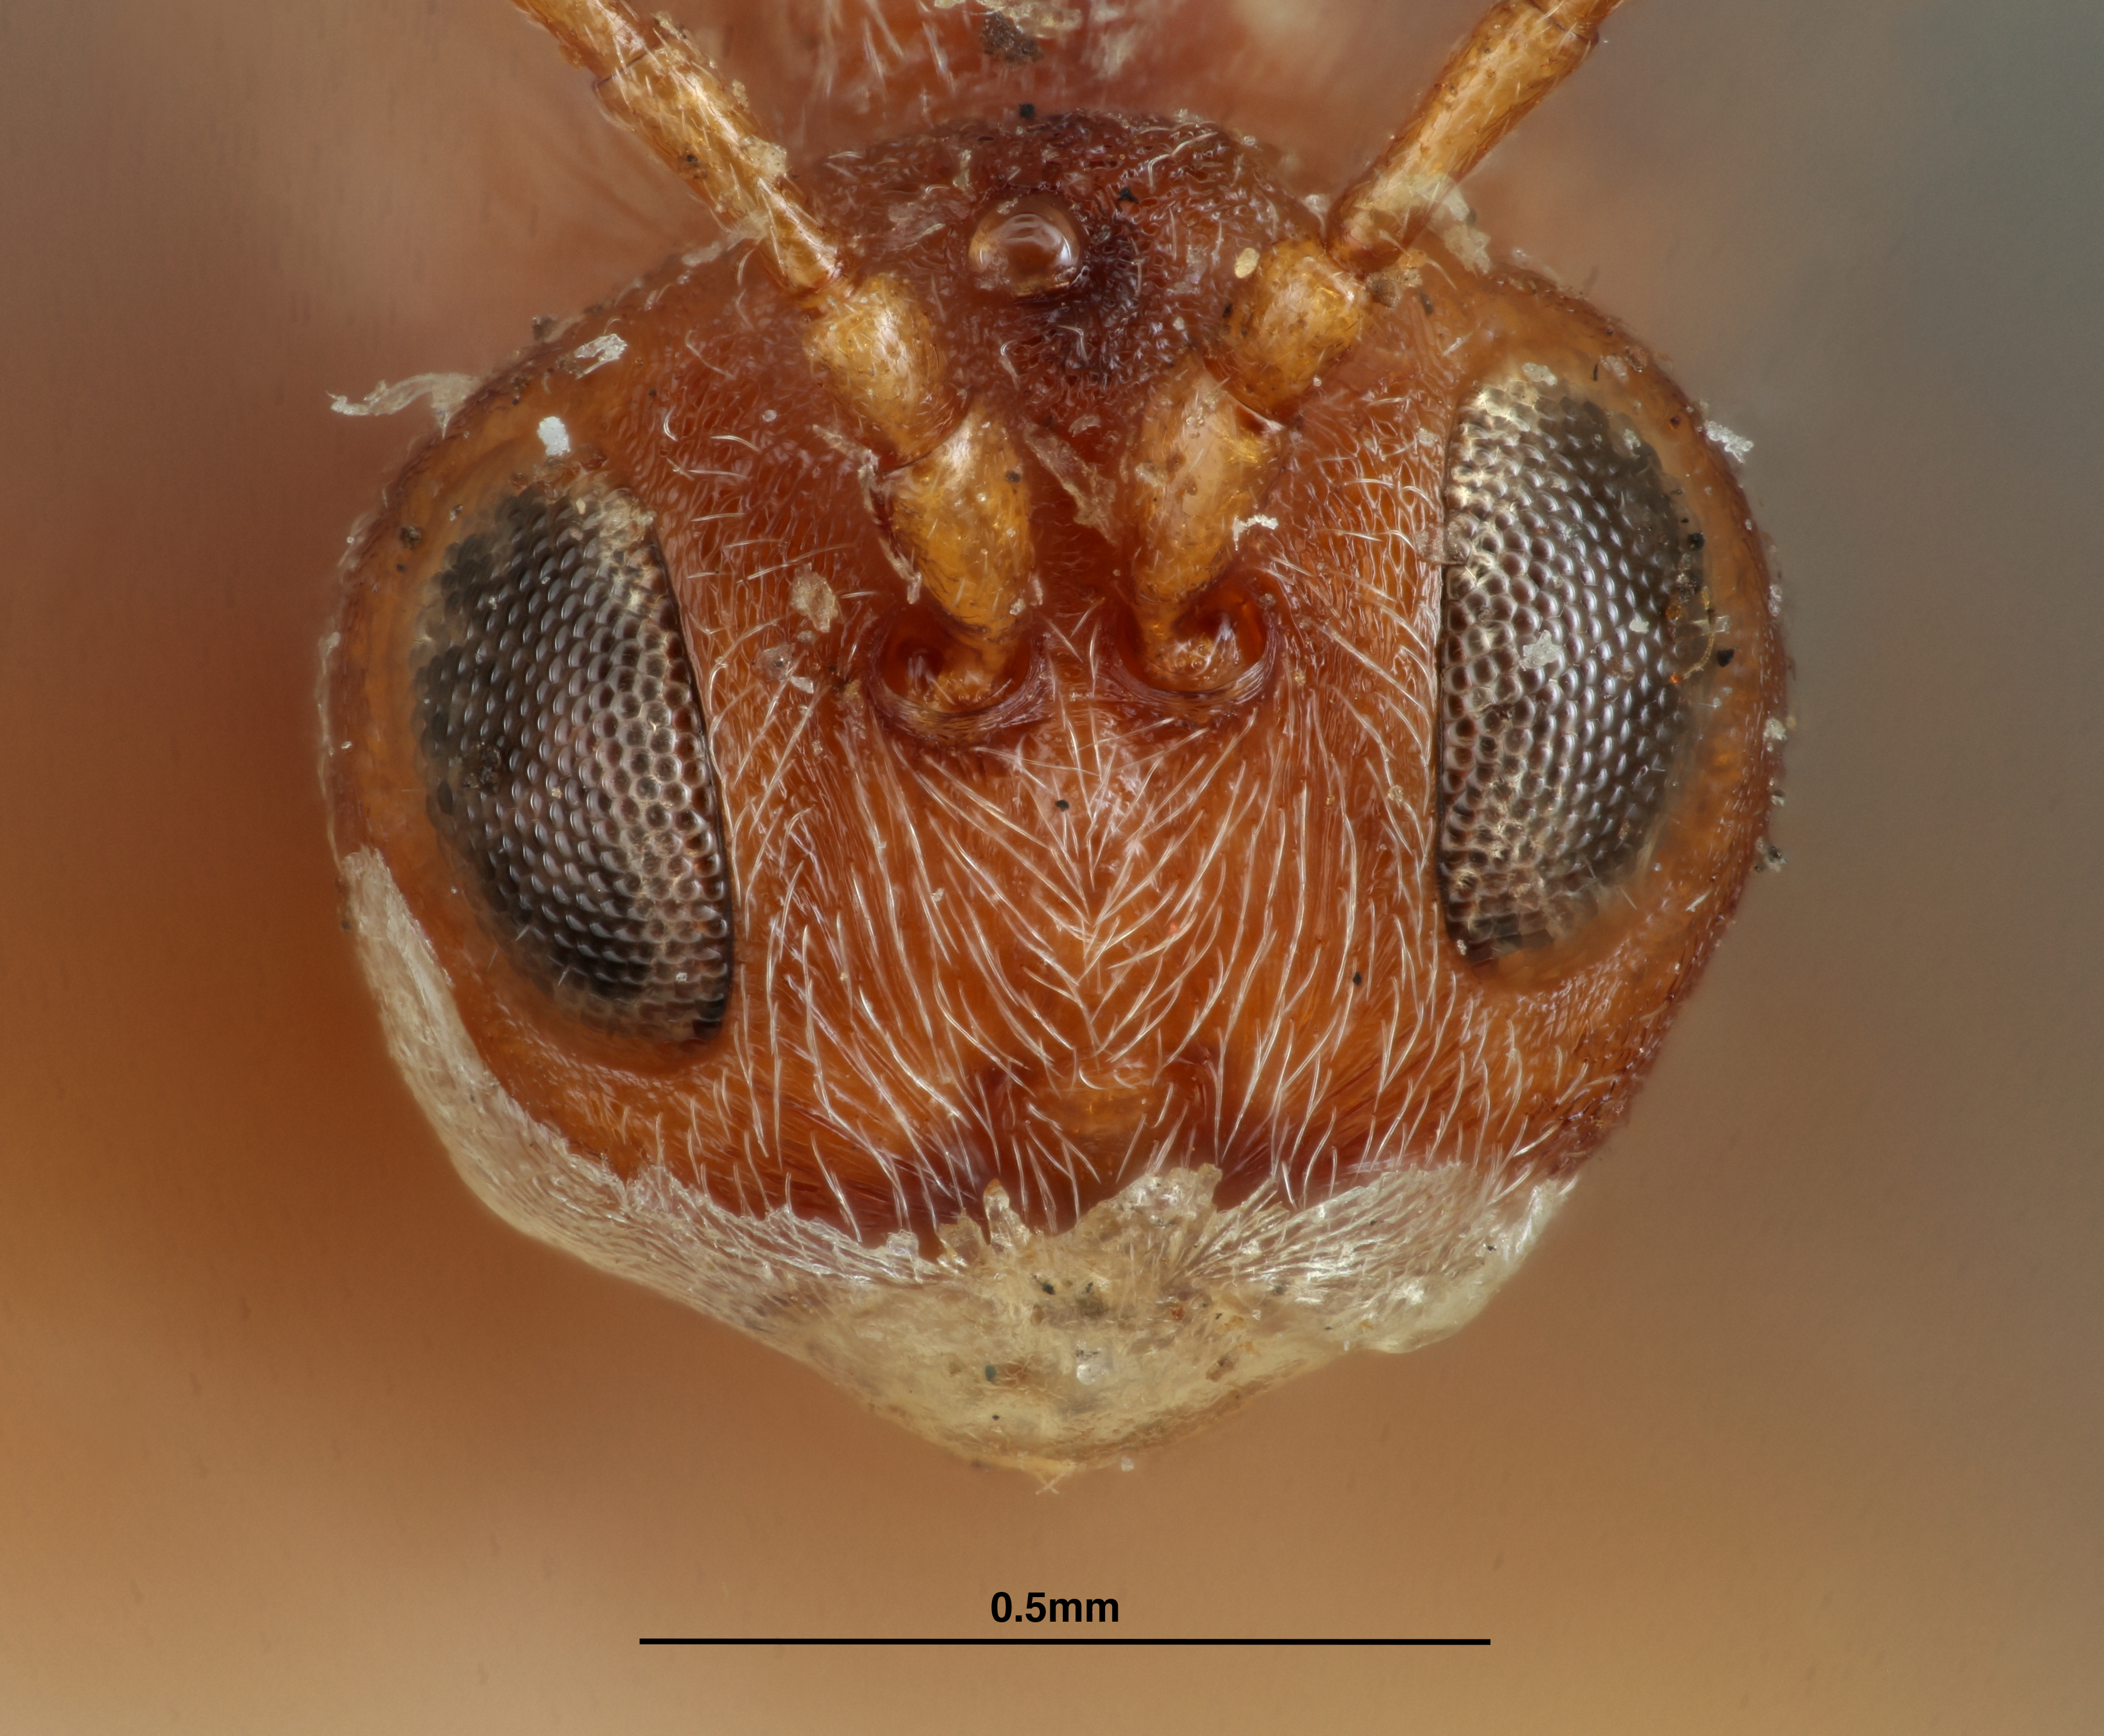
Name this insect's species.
Andricus cinnamomeus
